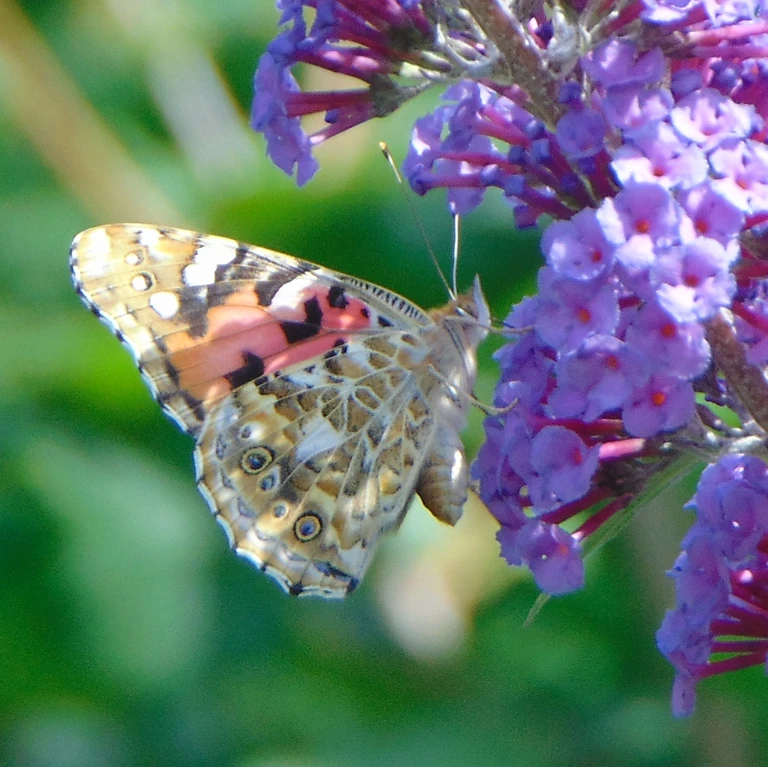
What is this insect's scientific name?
Vanessa cardui
